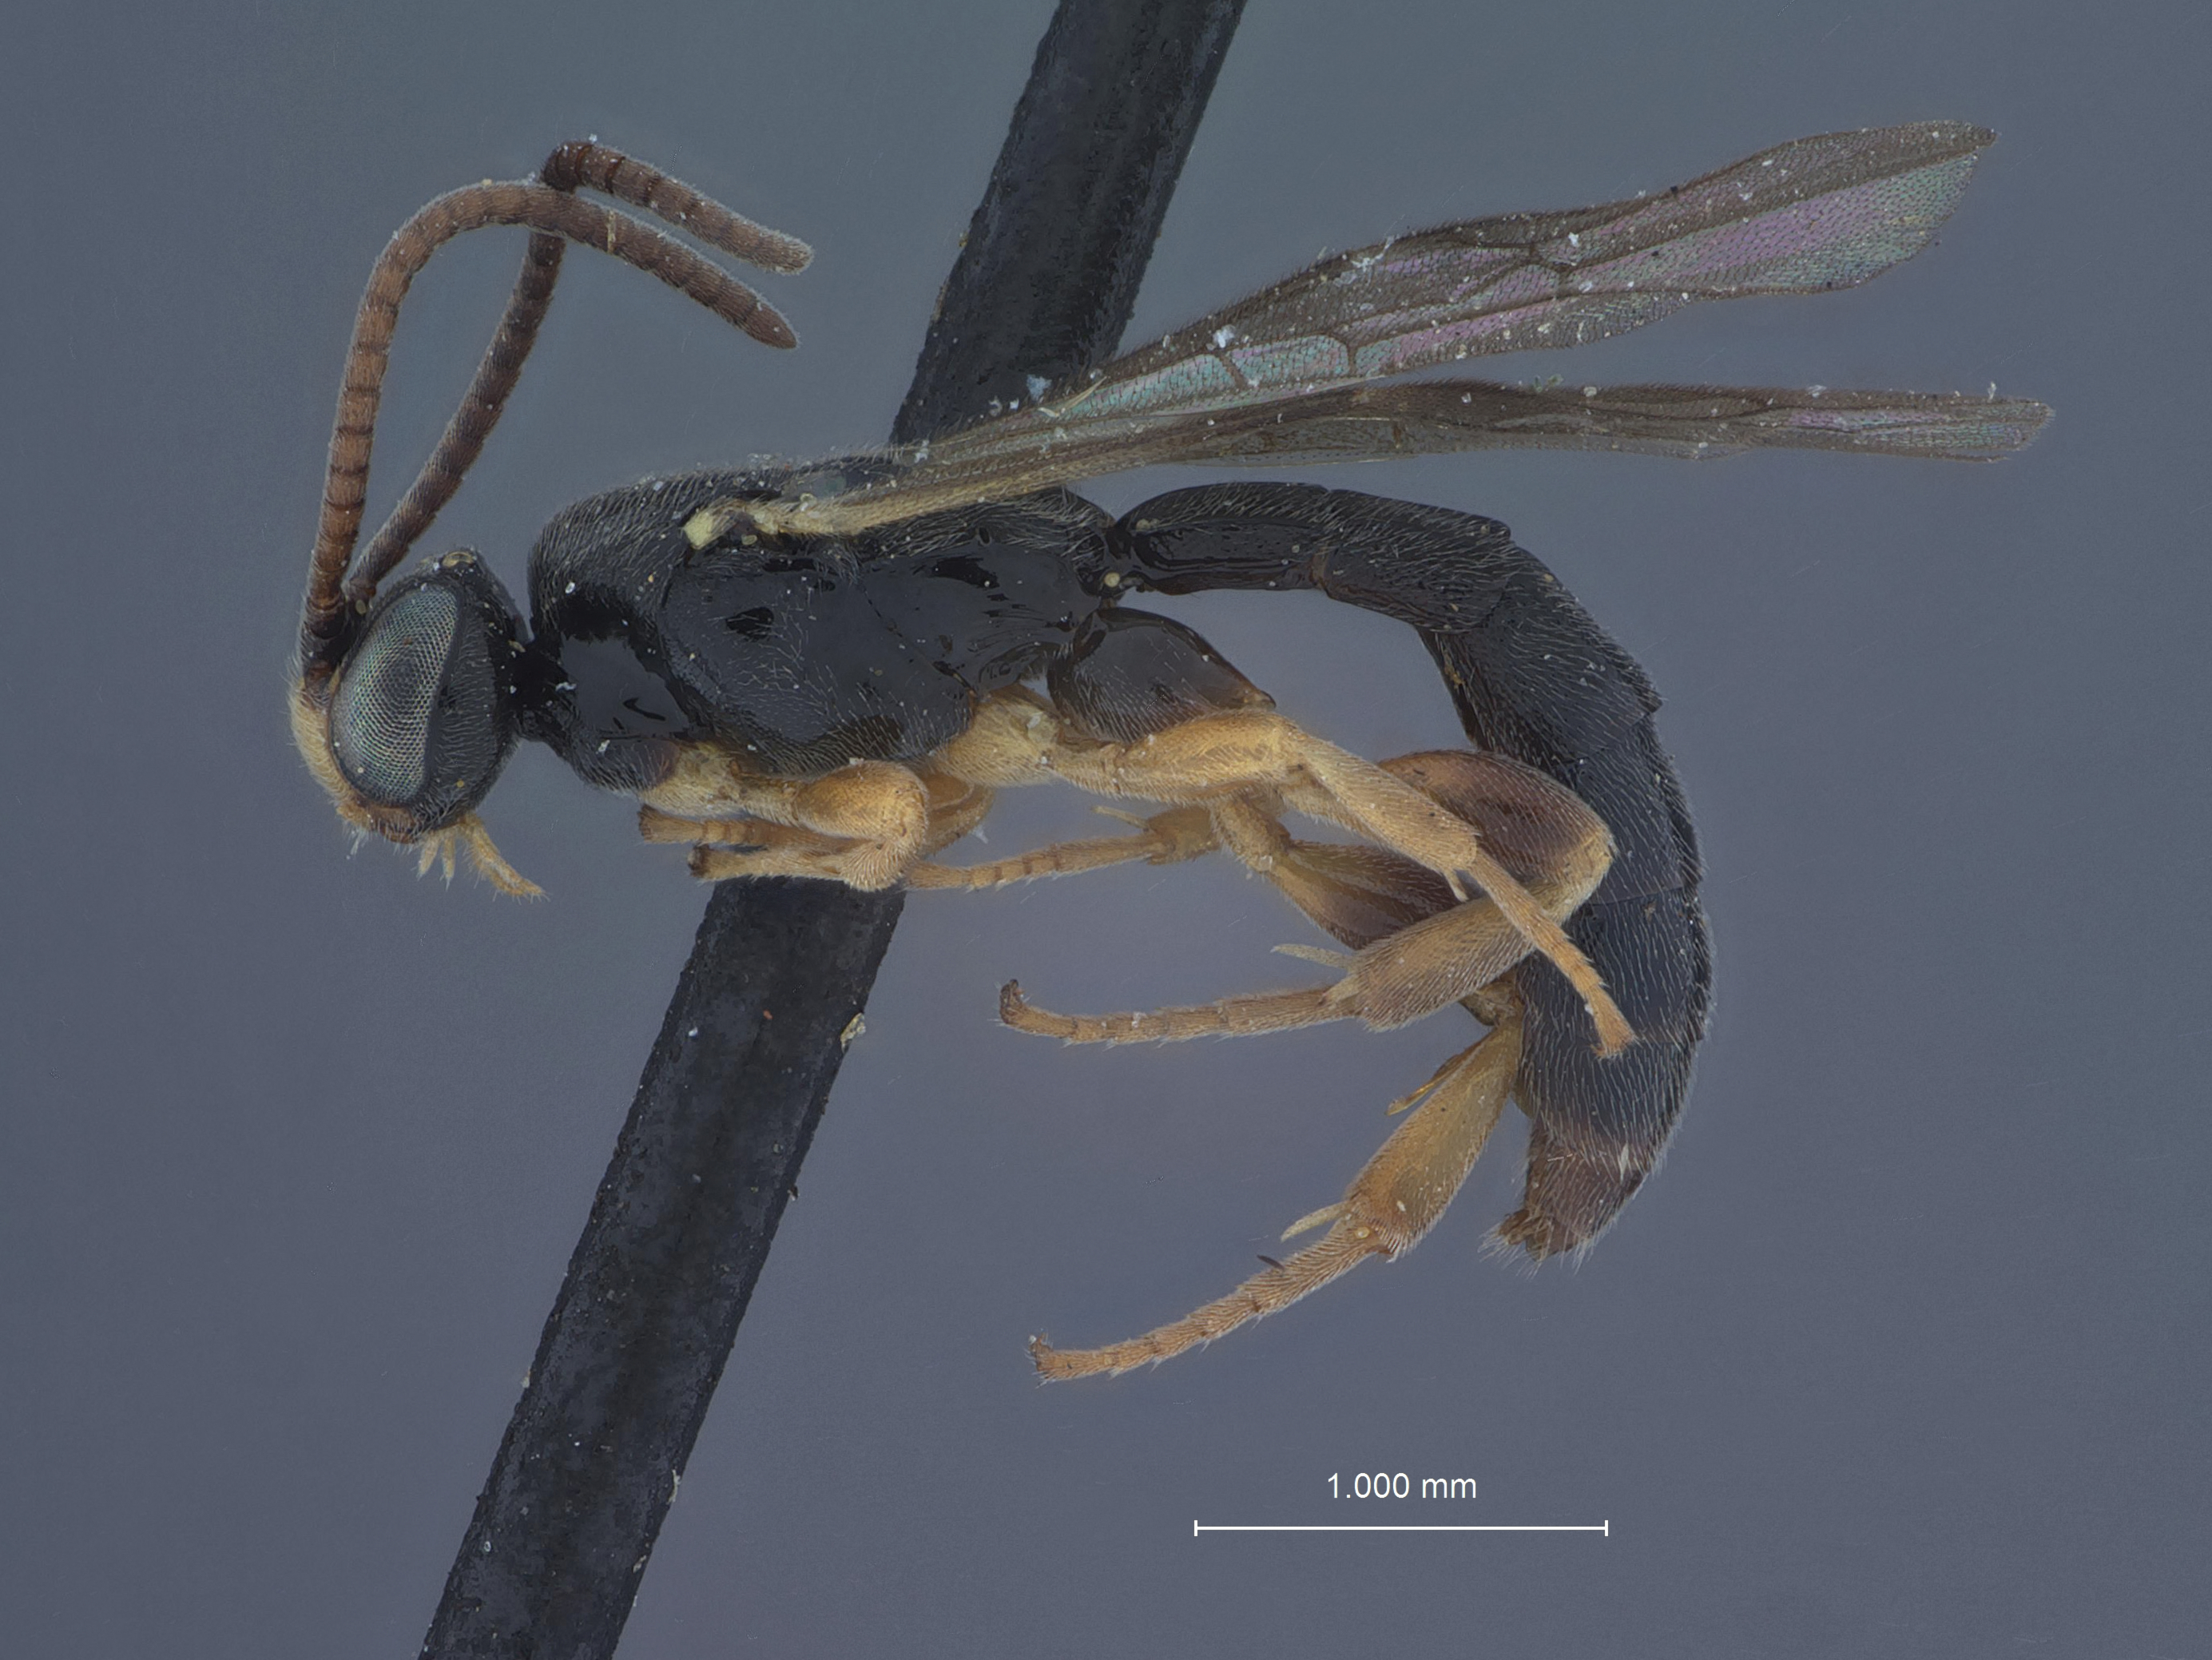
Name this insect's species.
Trieces sparsus
